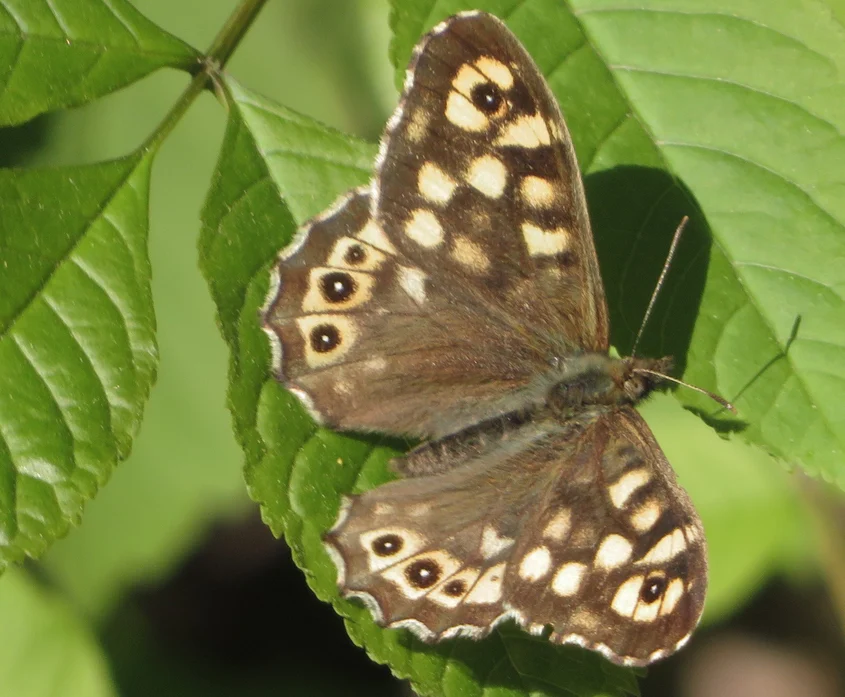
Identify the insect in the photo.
Pararge aegeria
